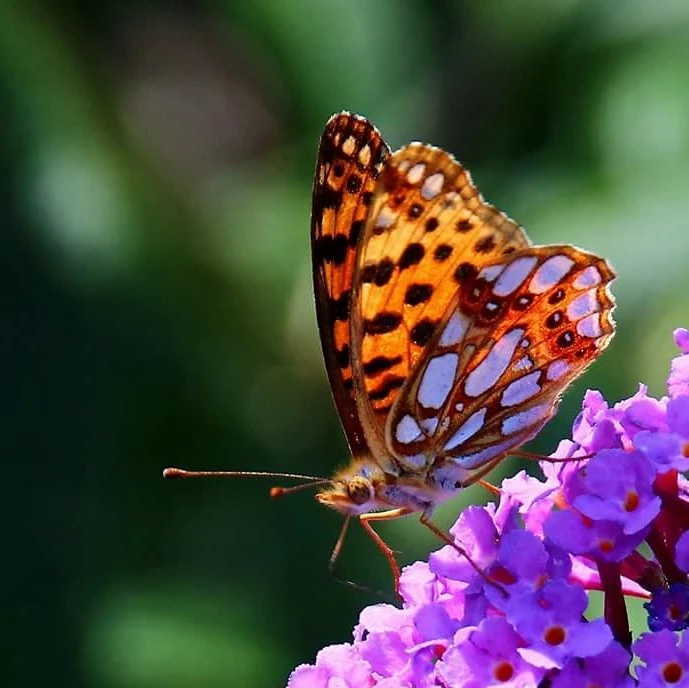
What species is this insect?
Issoria lathonia
